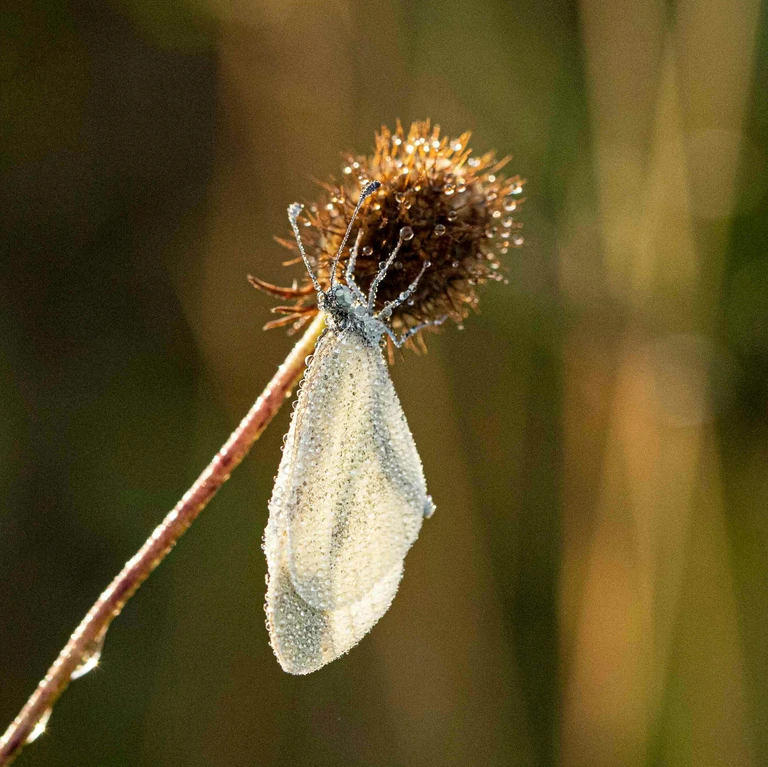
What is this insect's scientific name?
Leptidea sinapis/juvernica
